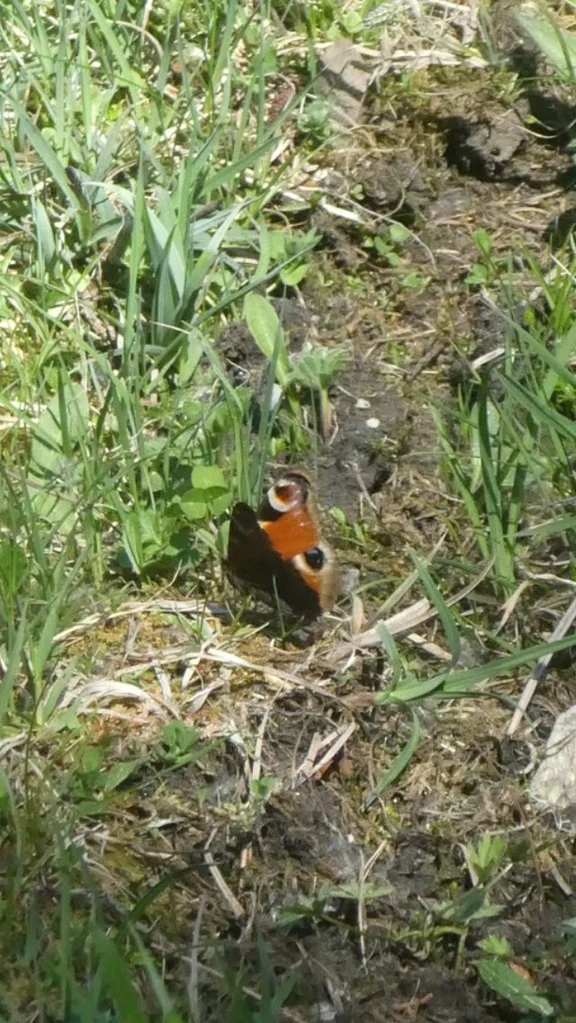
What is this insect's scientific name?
Aglais io
